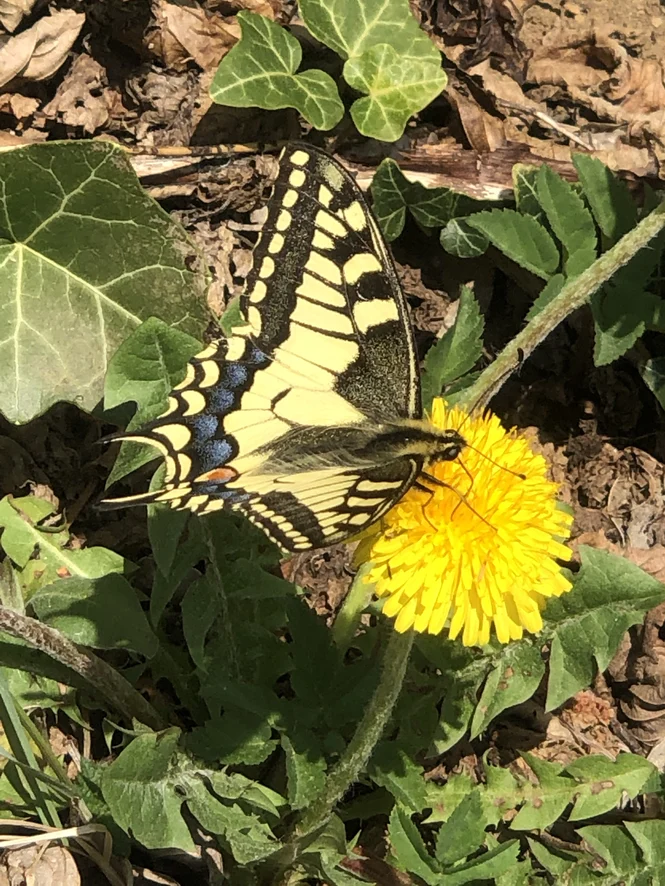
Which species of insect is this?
Papilio machaon
